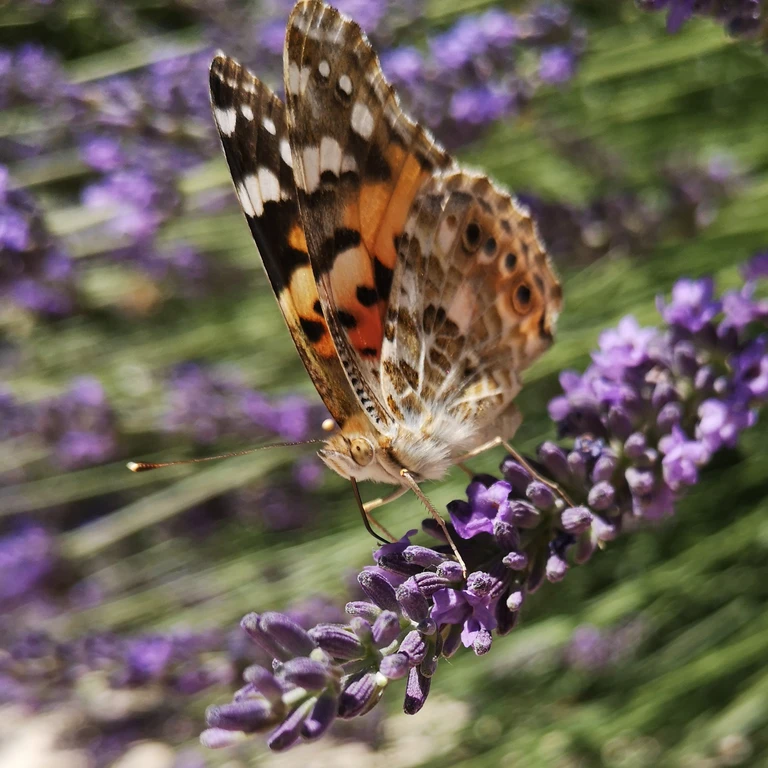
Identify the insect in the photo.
Vanessa cardui
